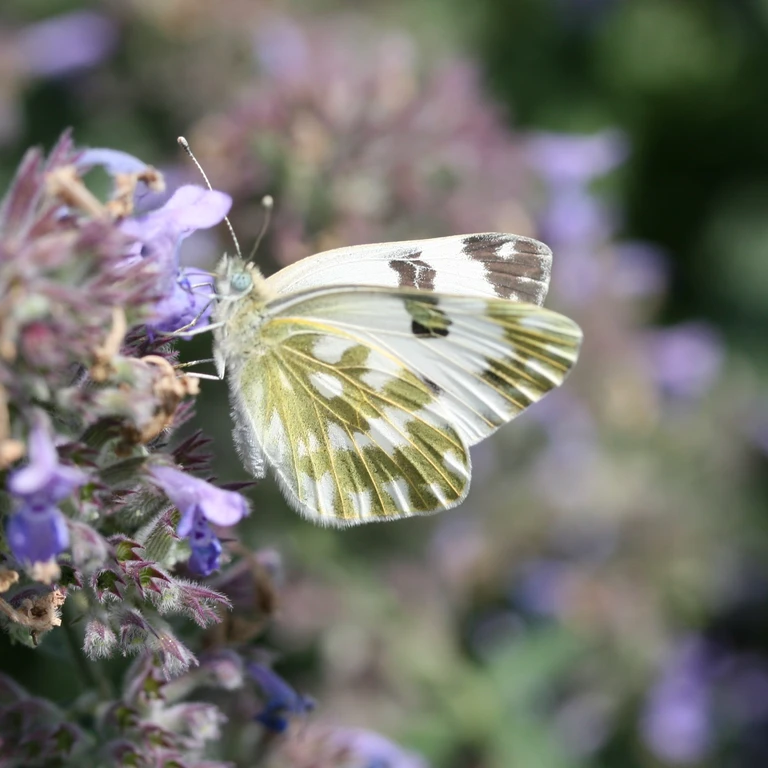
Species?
Pontia edusa
